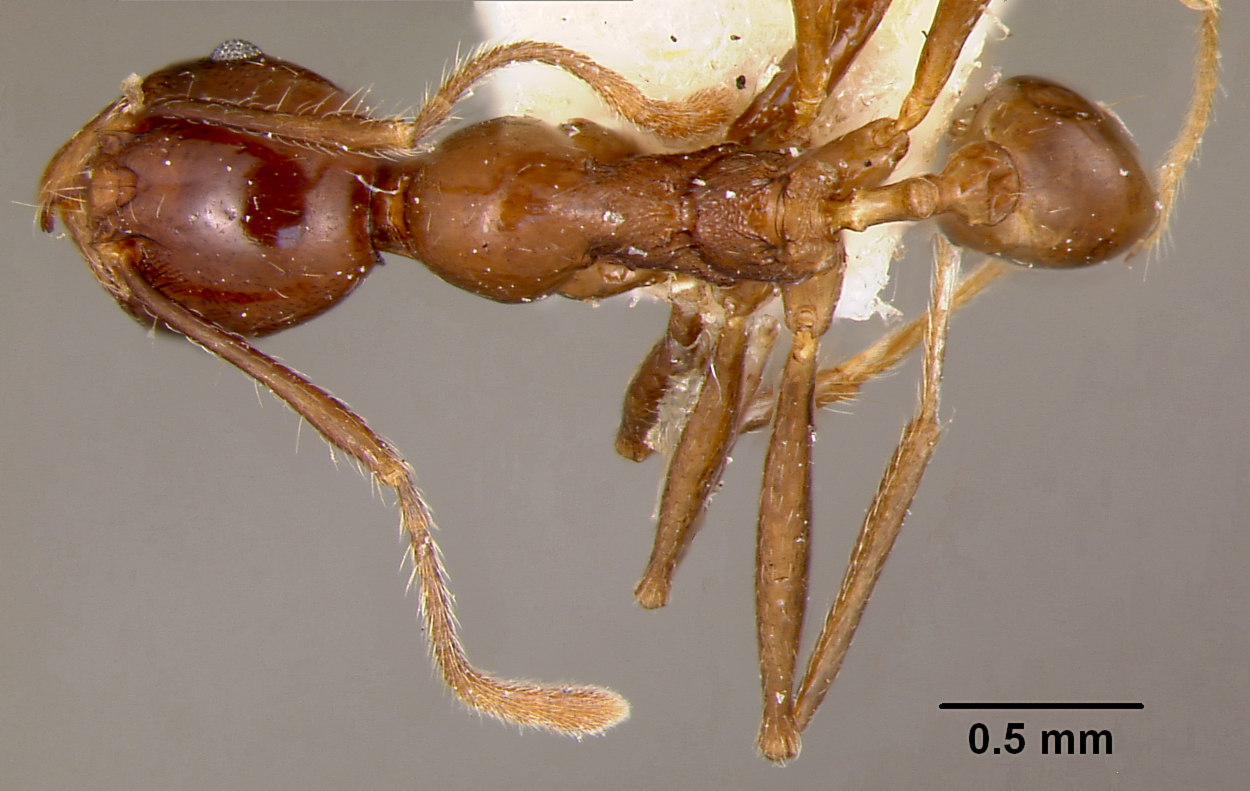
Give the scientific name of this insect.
Pheidole huberi
